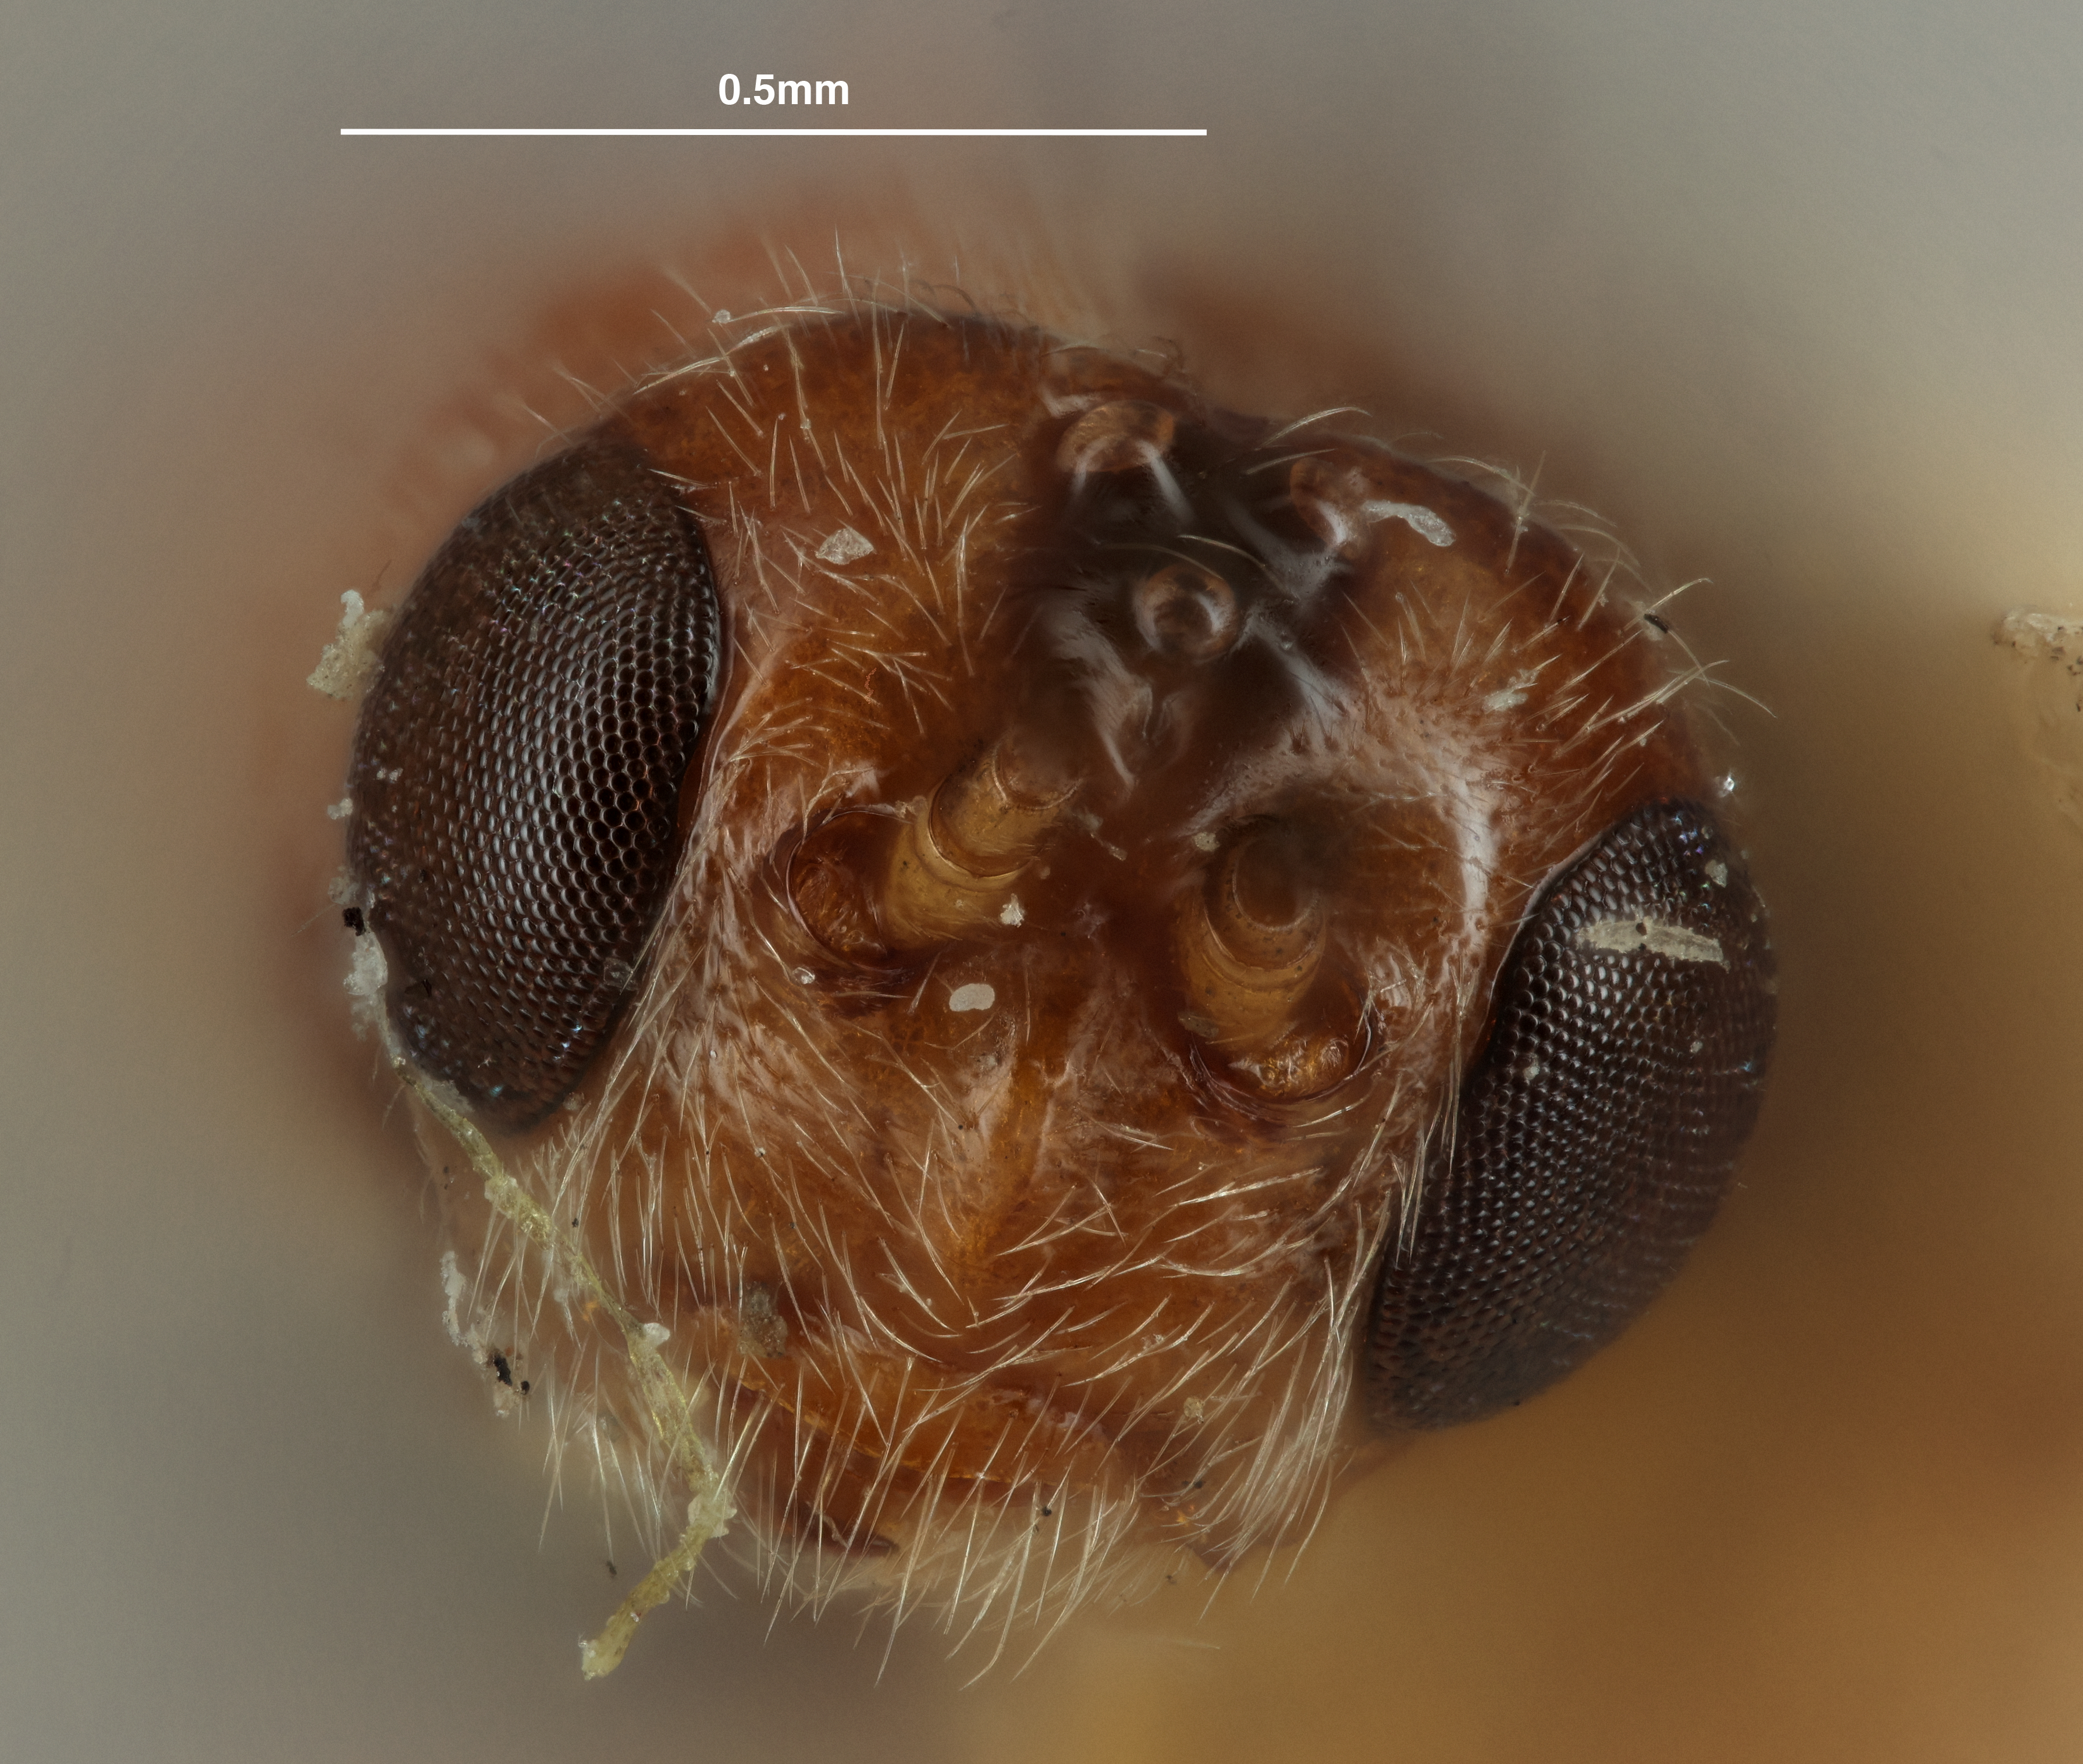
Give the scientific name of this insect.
Opius lectoides
